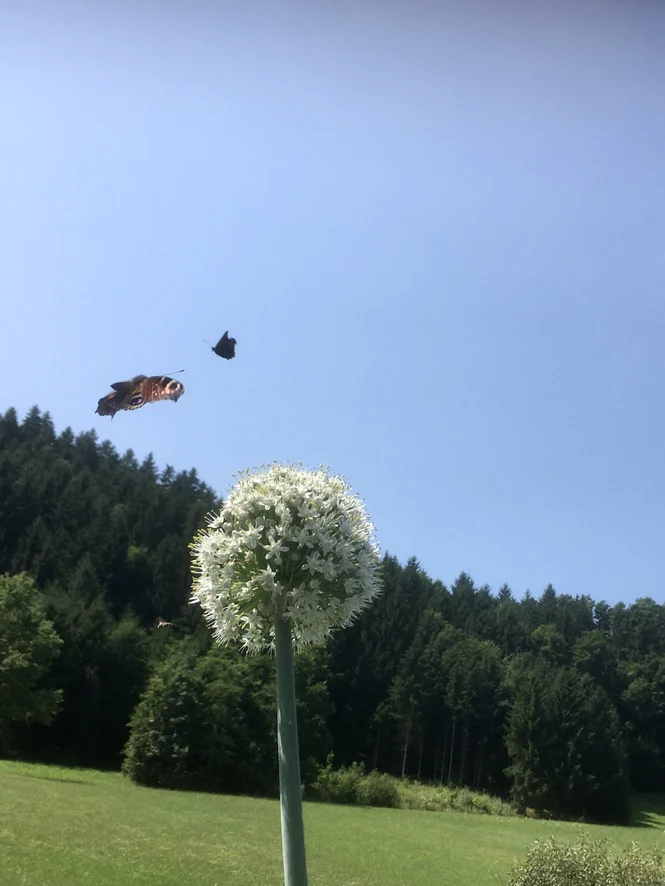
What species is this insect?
Aglais io
